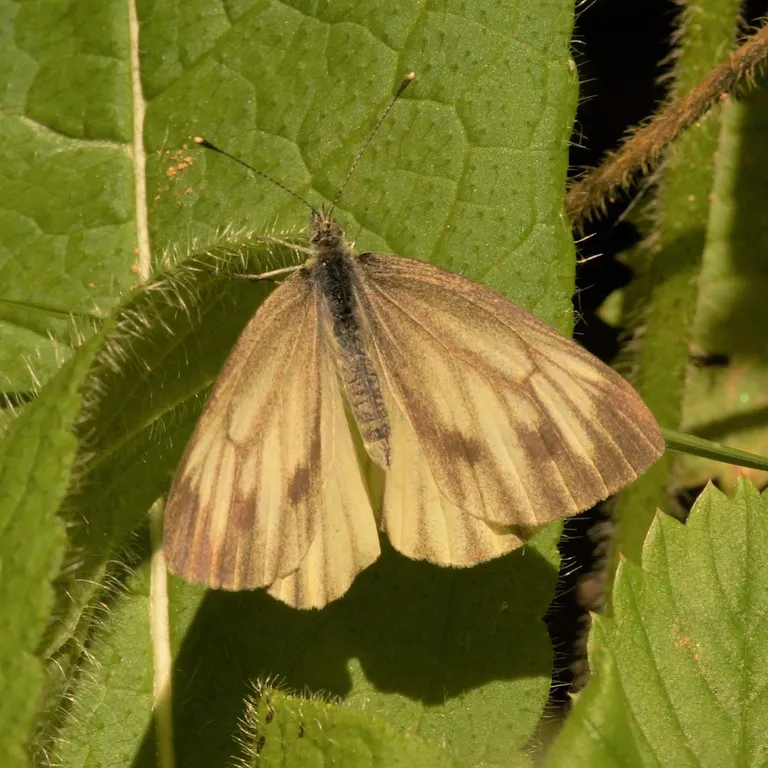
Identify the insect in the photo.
Pieris bryoniae
